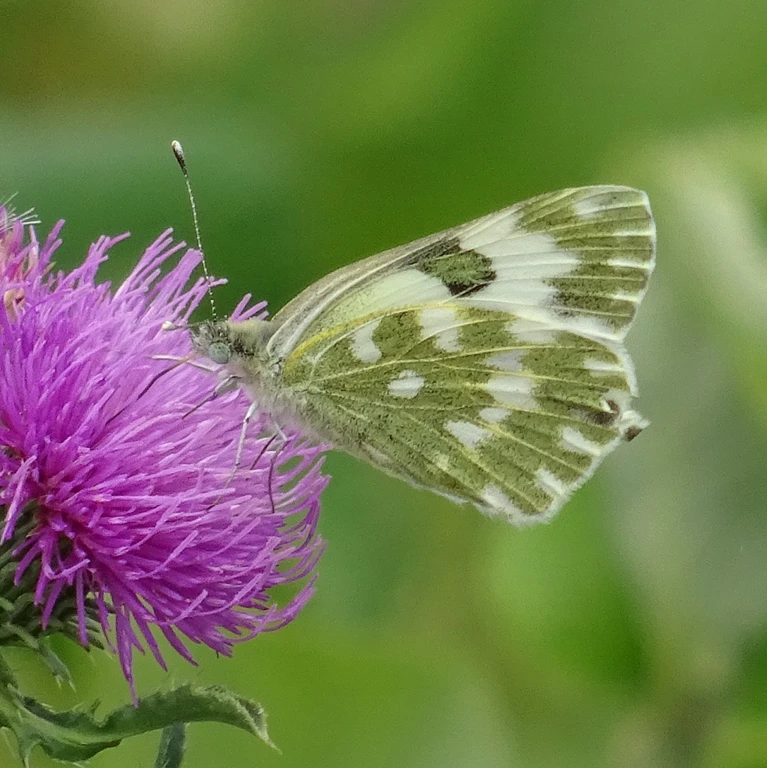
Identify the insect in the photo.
Pontia edusa
